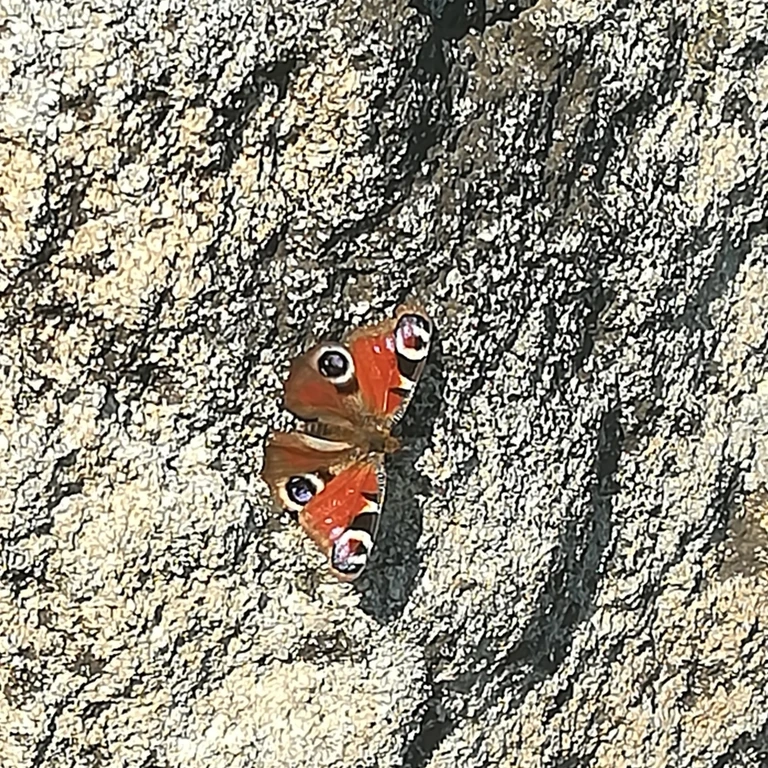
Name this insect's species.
Aglais io
